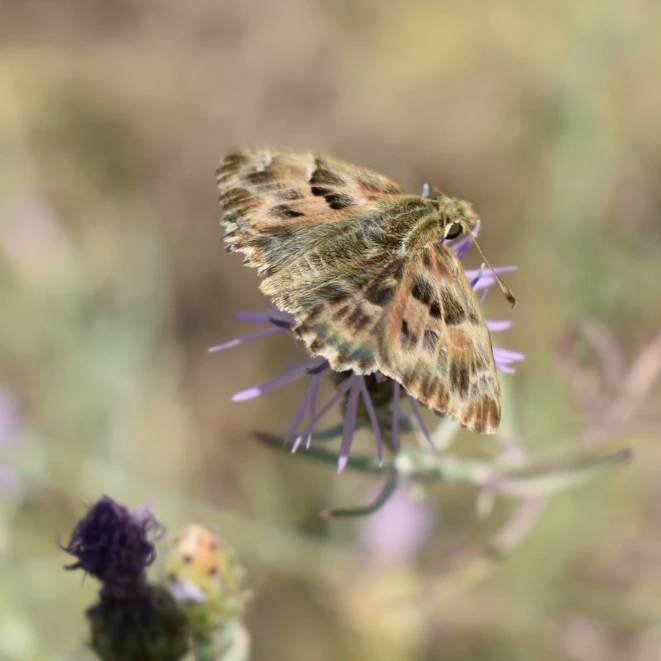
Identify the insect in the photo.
Carcharodus alceae
